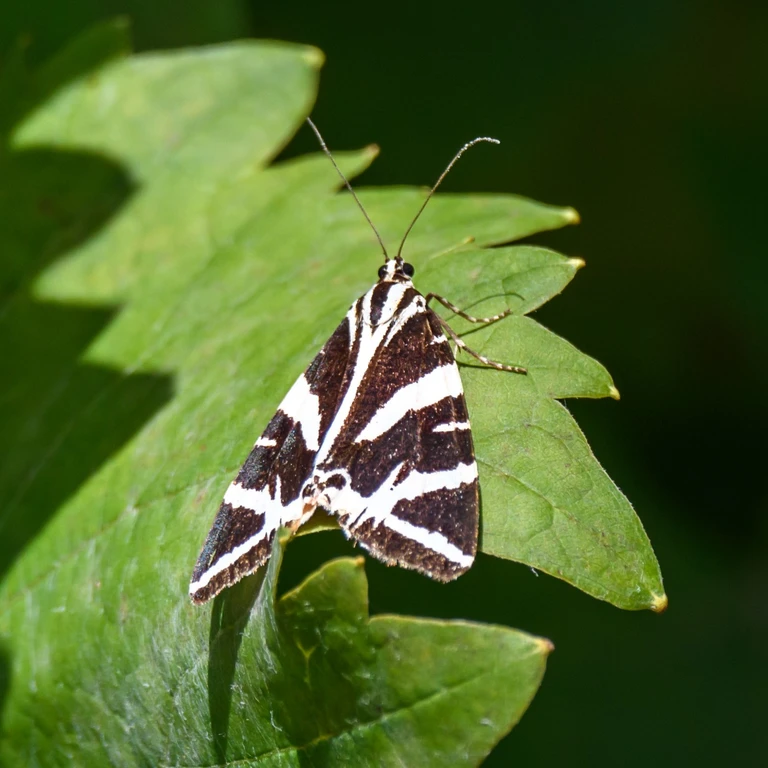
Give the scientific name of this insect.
Euplagia quadripunctaria
